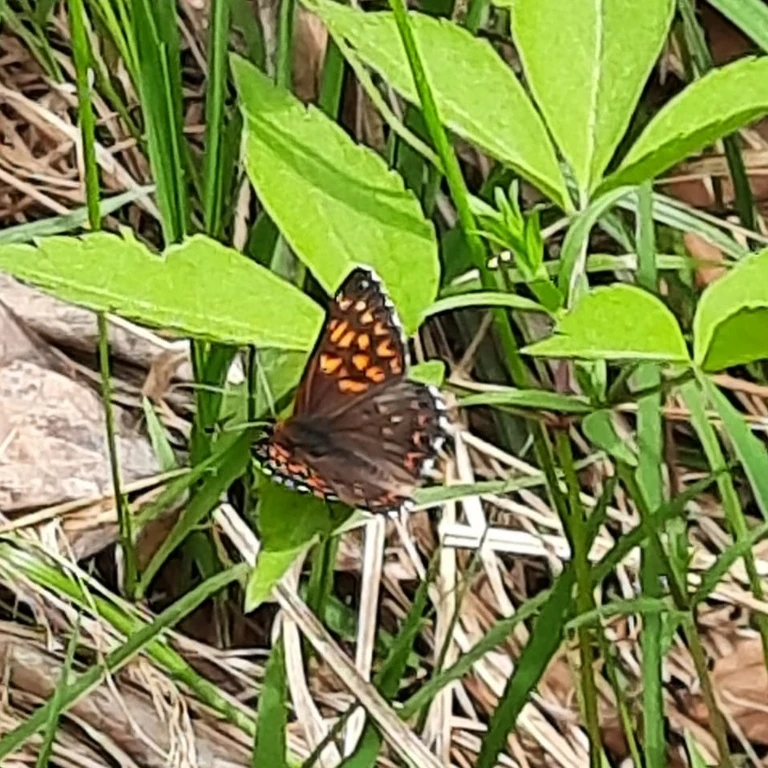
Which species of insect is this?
Hamearis lucina
